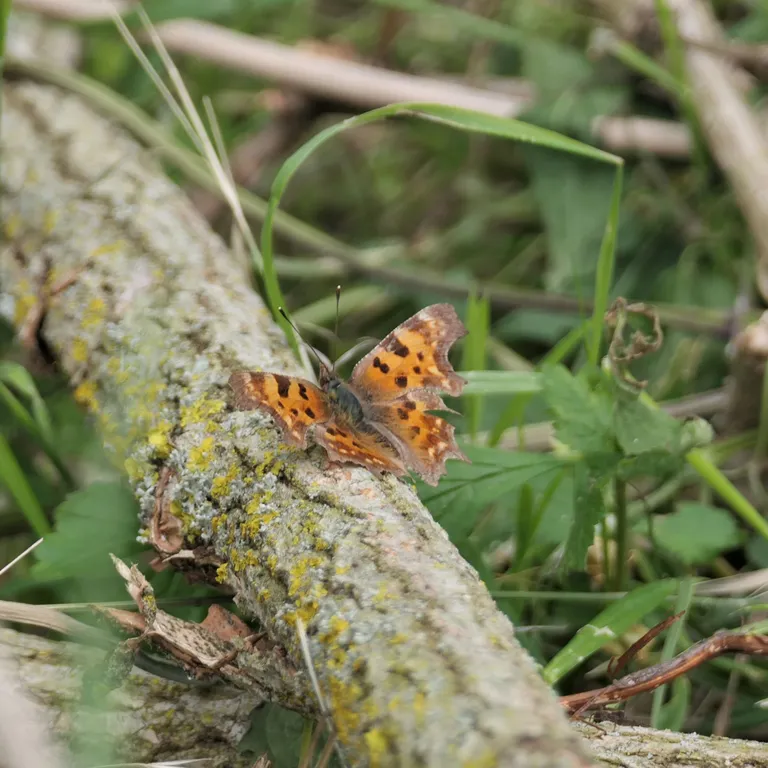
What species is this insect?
Polygonia c-album
